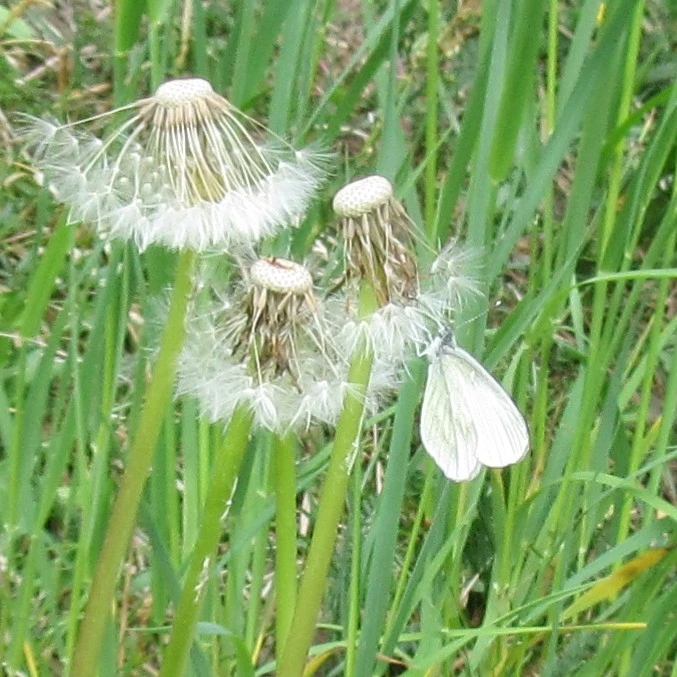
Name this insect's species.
Leptidea sinapis/juvernica
